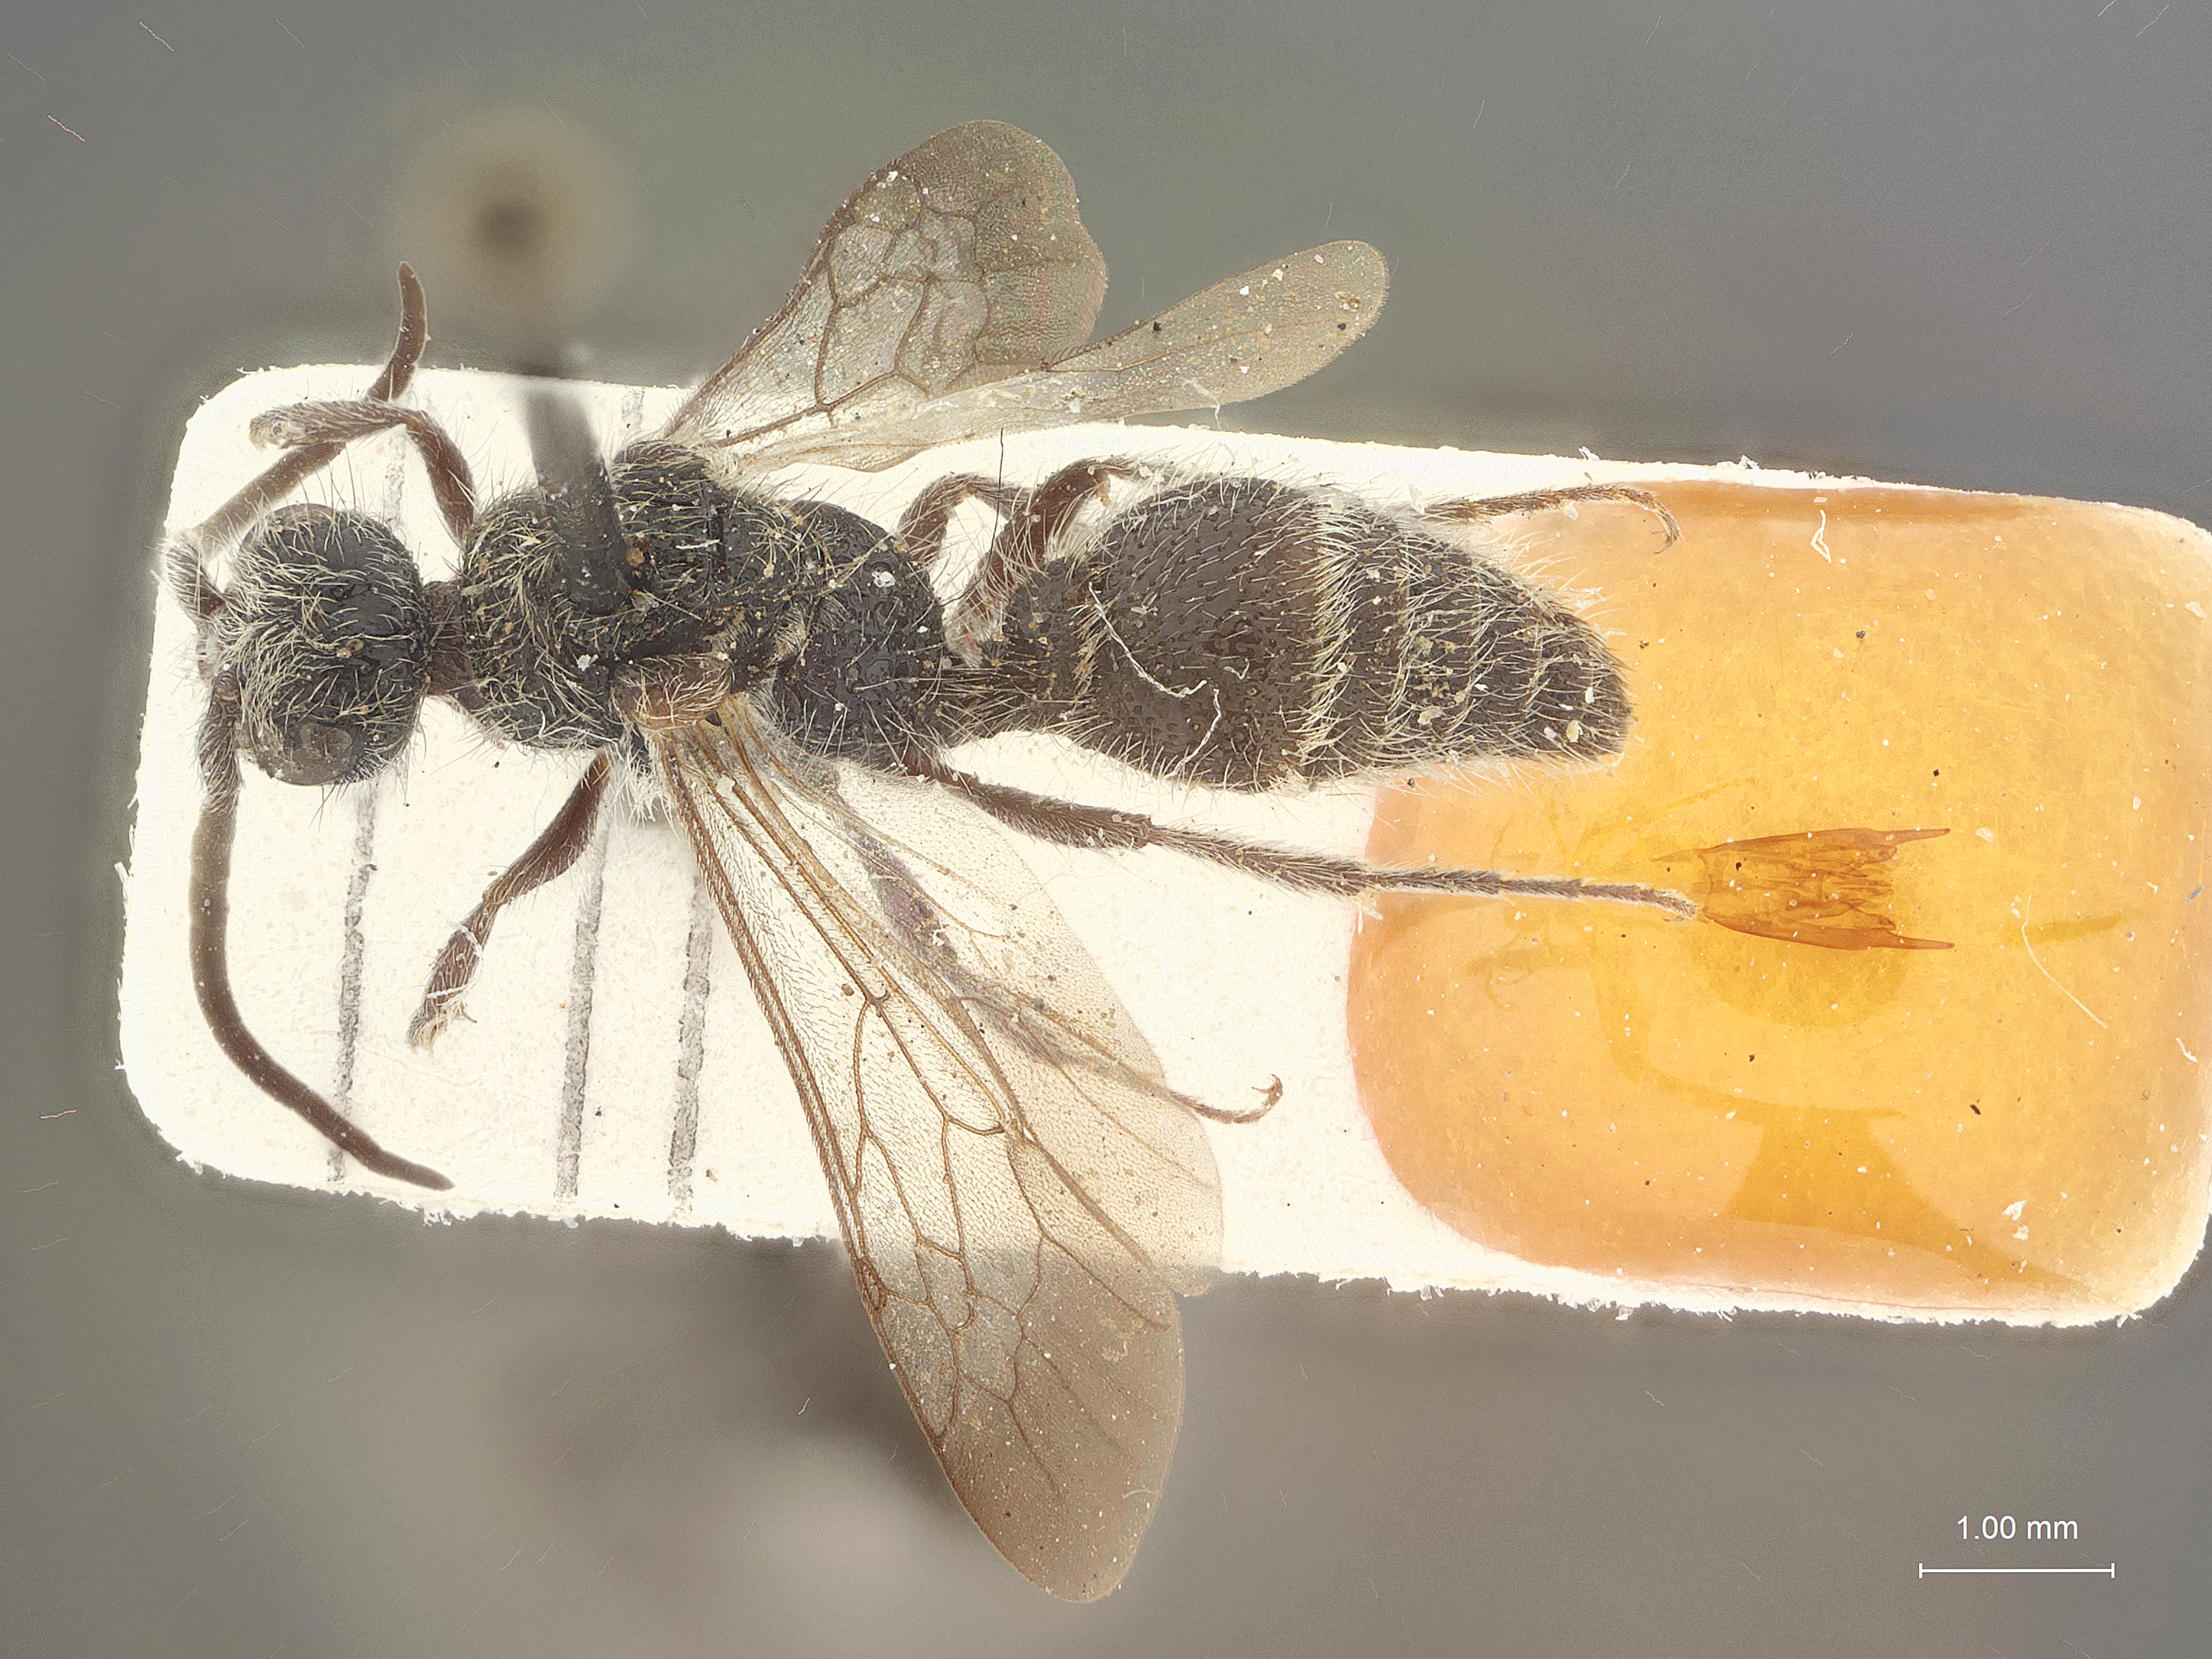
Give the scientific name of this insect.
Smicromyrme krombeini
